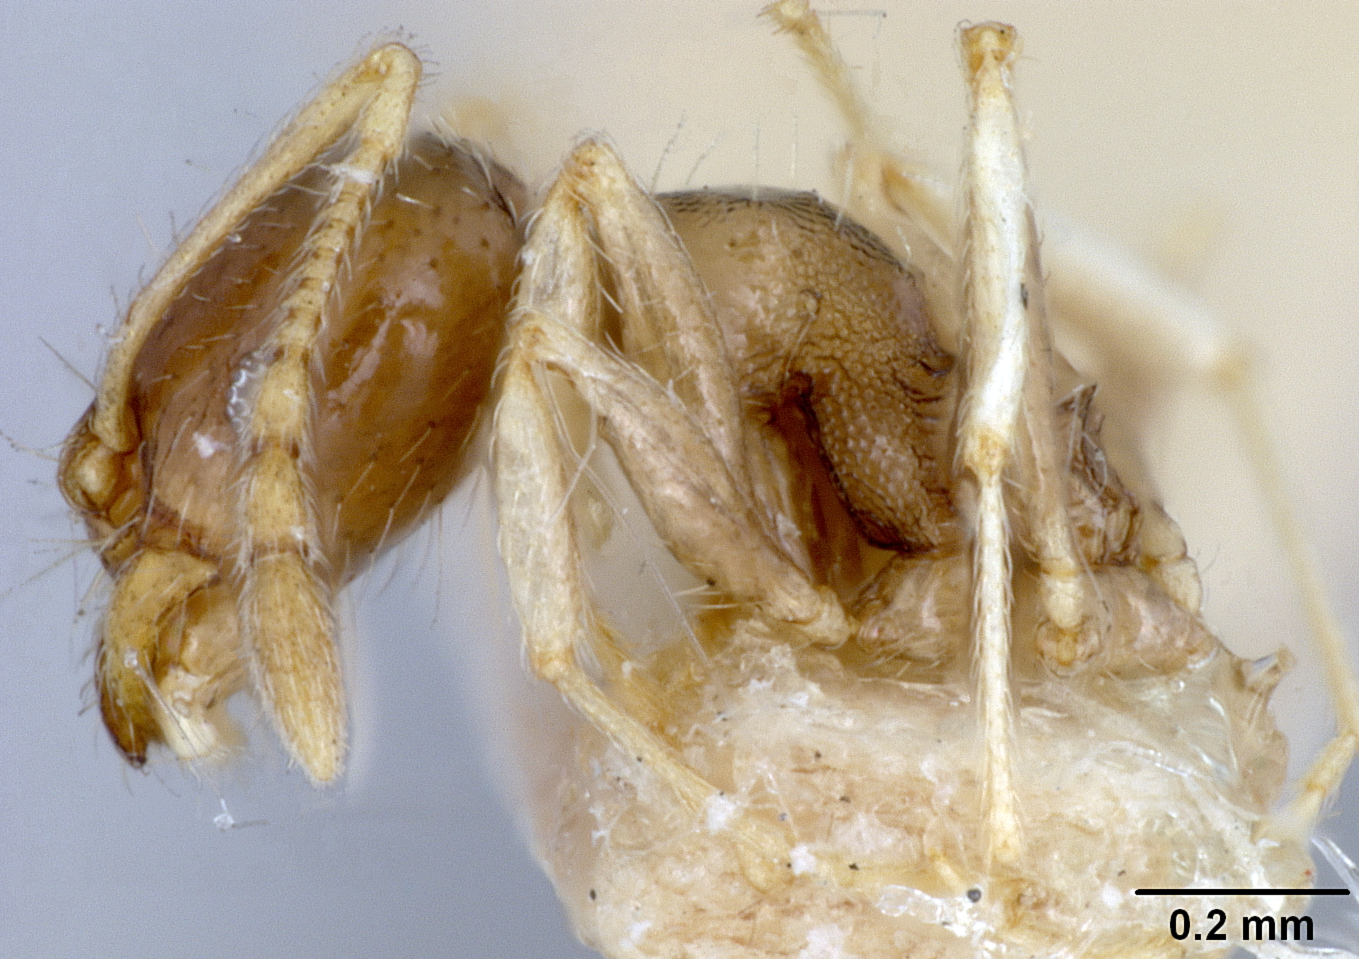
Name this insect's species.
Pheidole floridana
